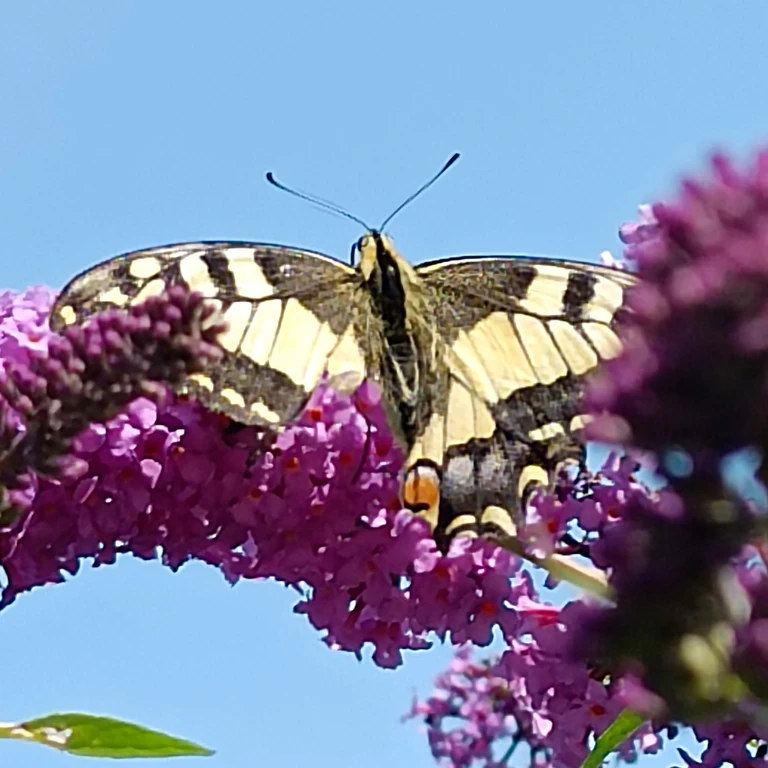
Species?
Papilio machaon
